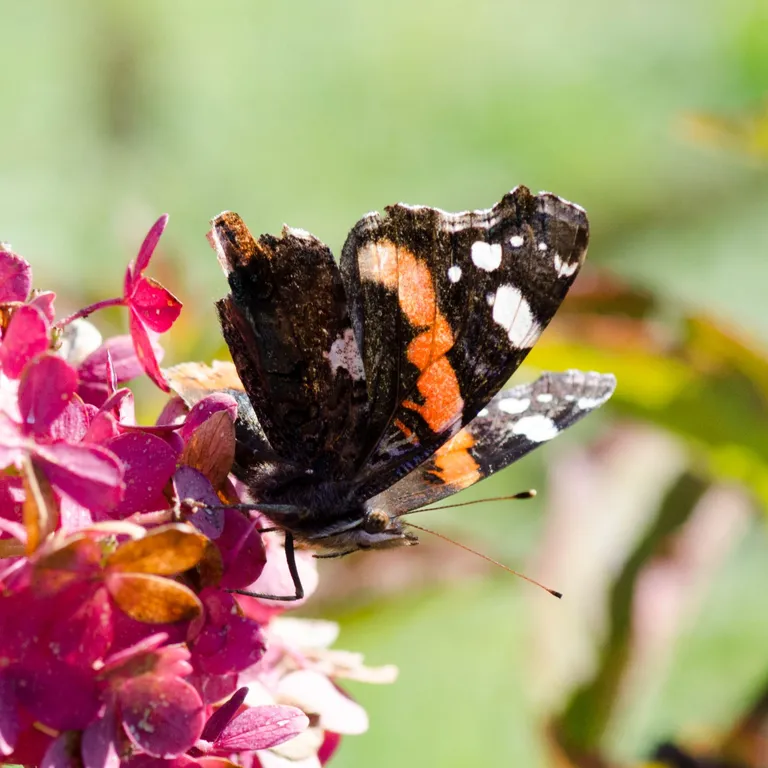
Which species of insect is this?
Vanessa atalanta
